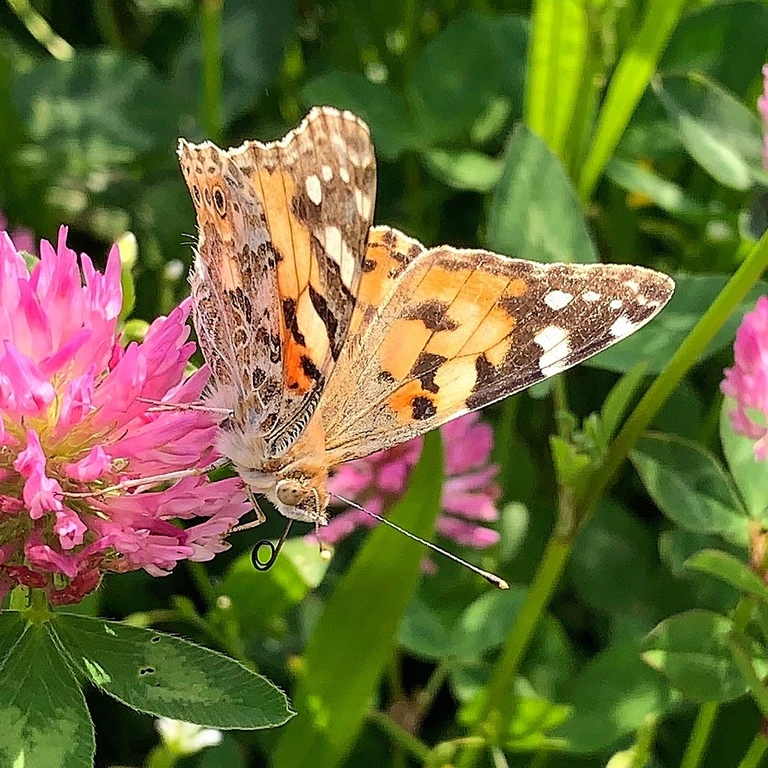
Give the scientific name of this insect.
Vanessa cardui
